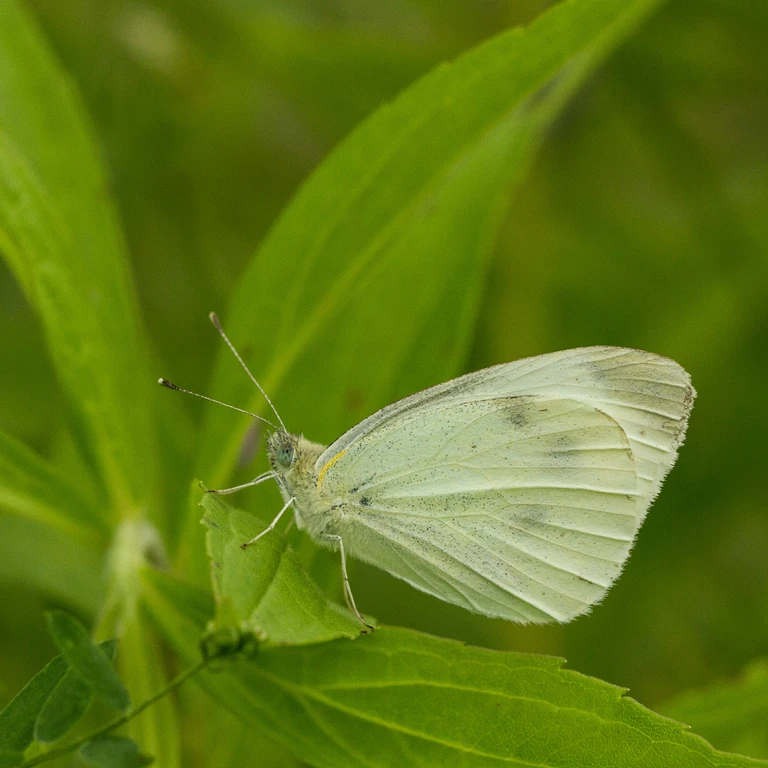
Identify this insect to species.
Pieris rapae
